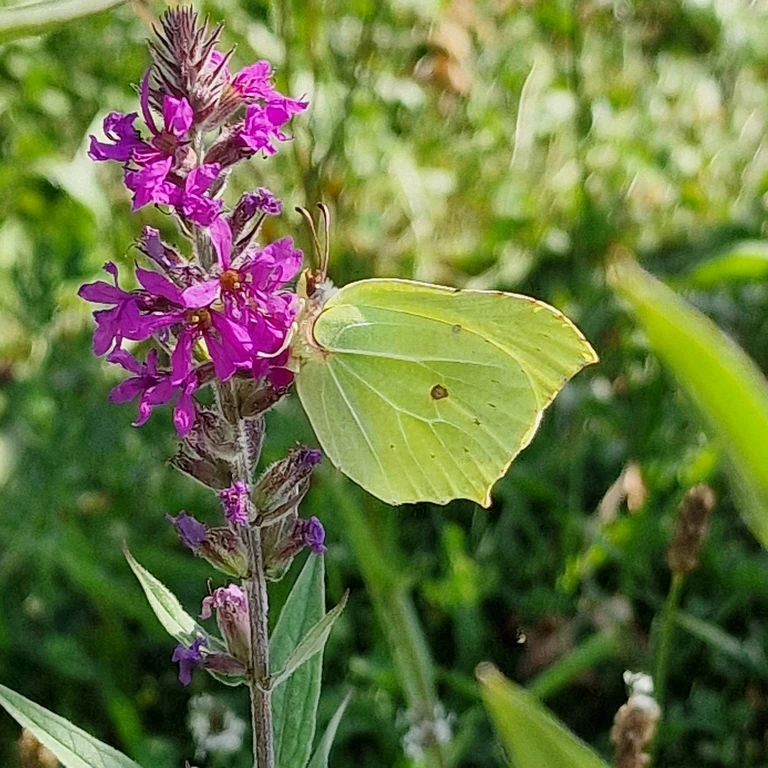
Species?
Gonepteryx rhamni
